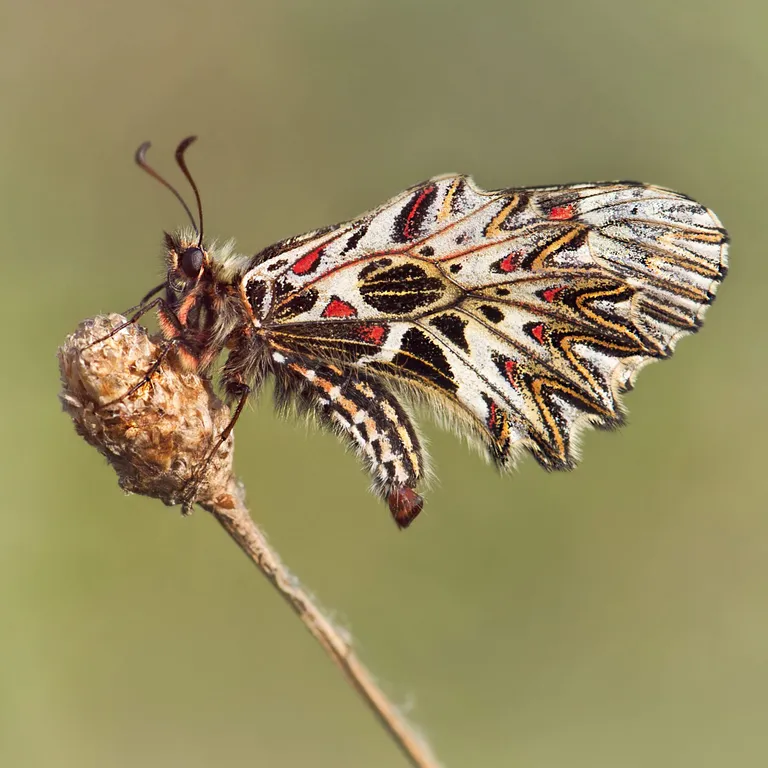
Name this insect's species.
Zerynthia polyxena
